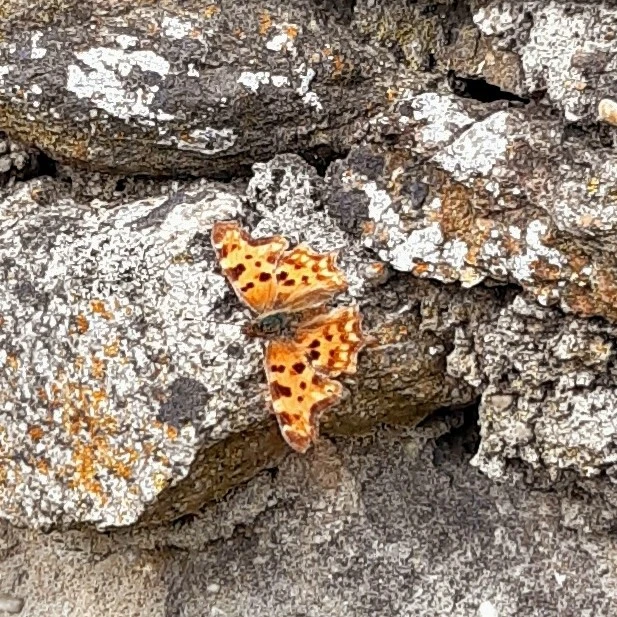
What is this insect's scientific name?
Polygonia c-album
